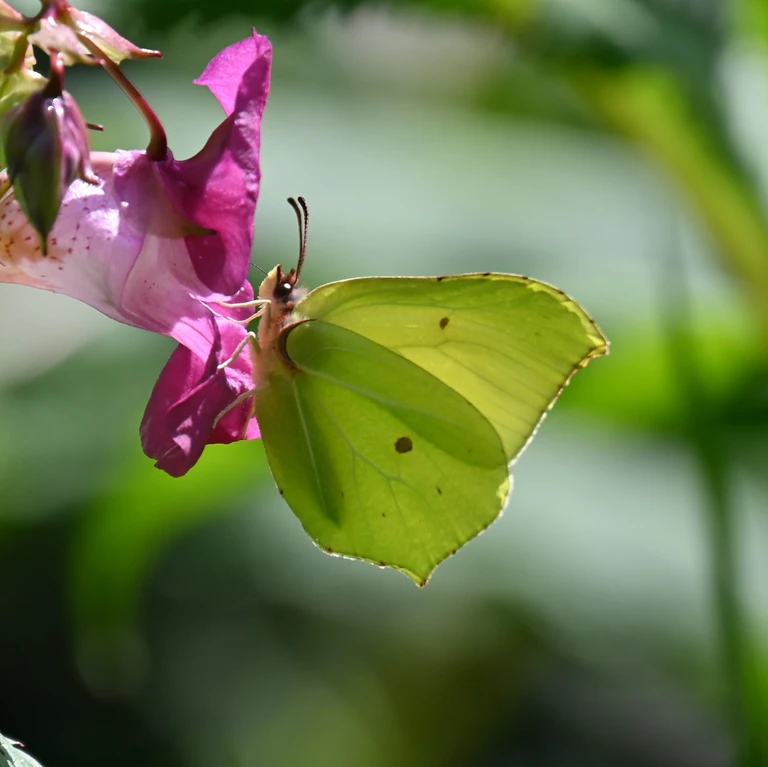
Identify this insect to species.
Gonepteryx rhamni
